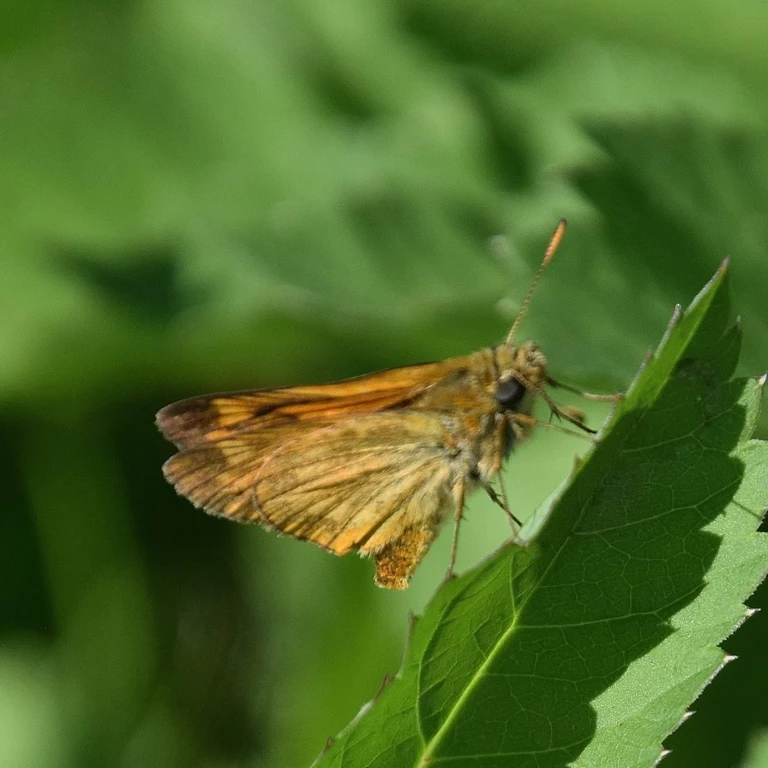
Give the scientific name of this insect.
Ochlodes sylvanus (also Ochlodes venata)
